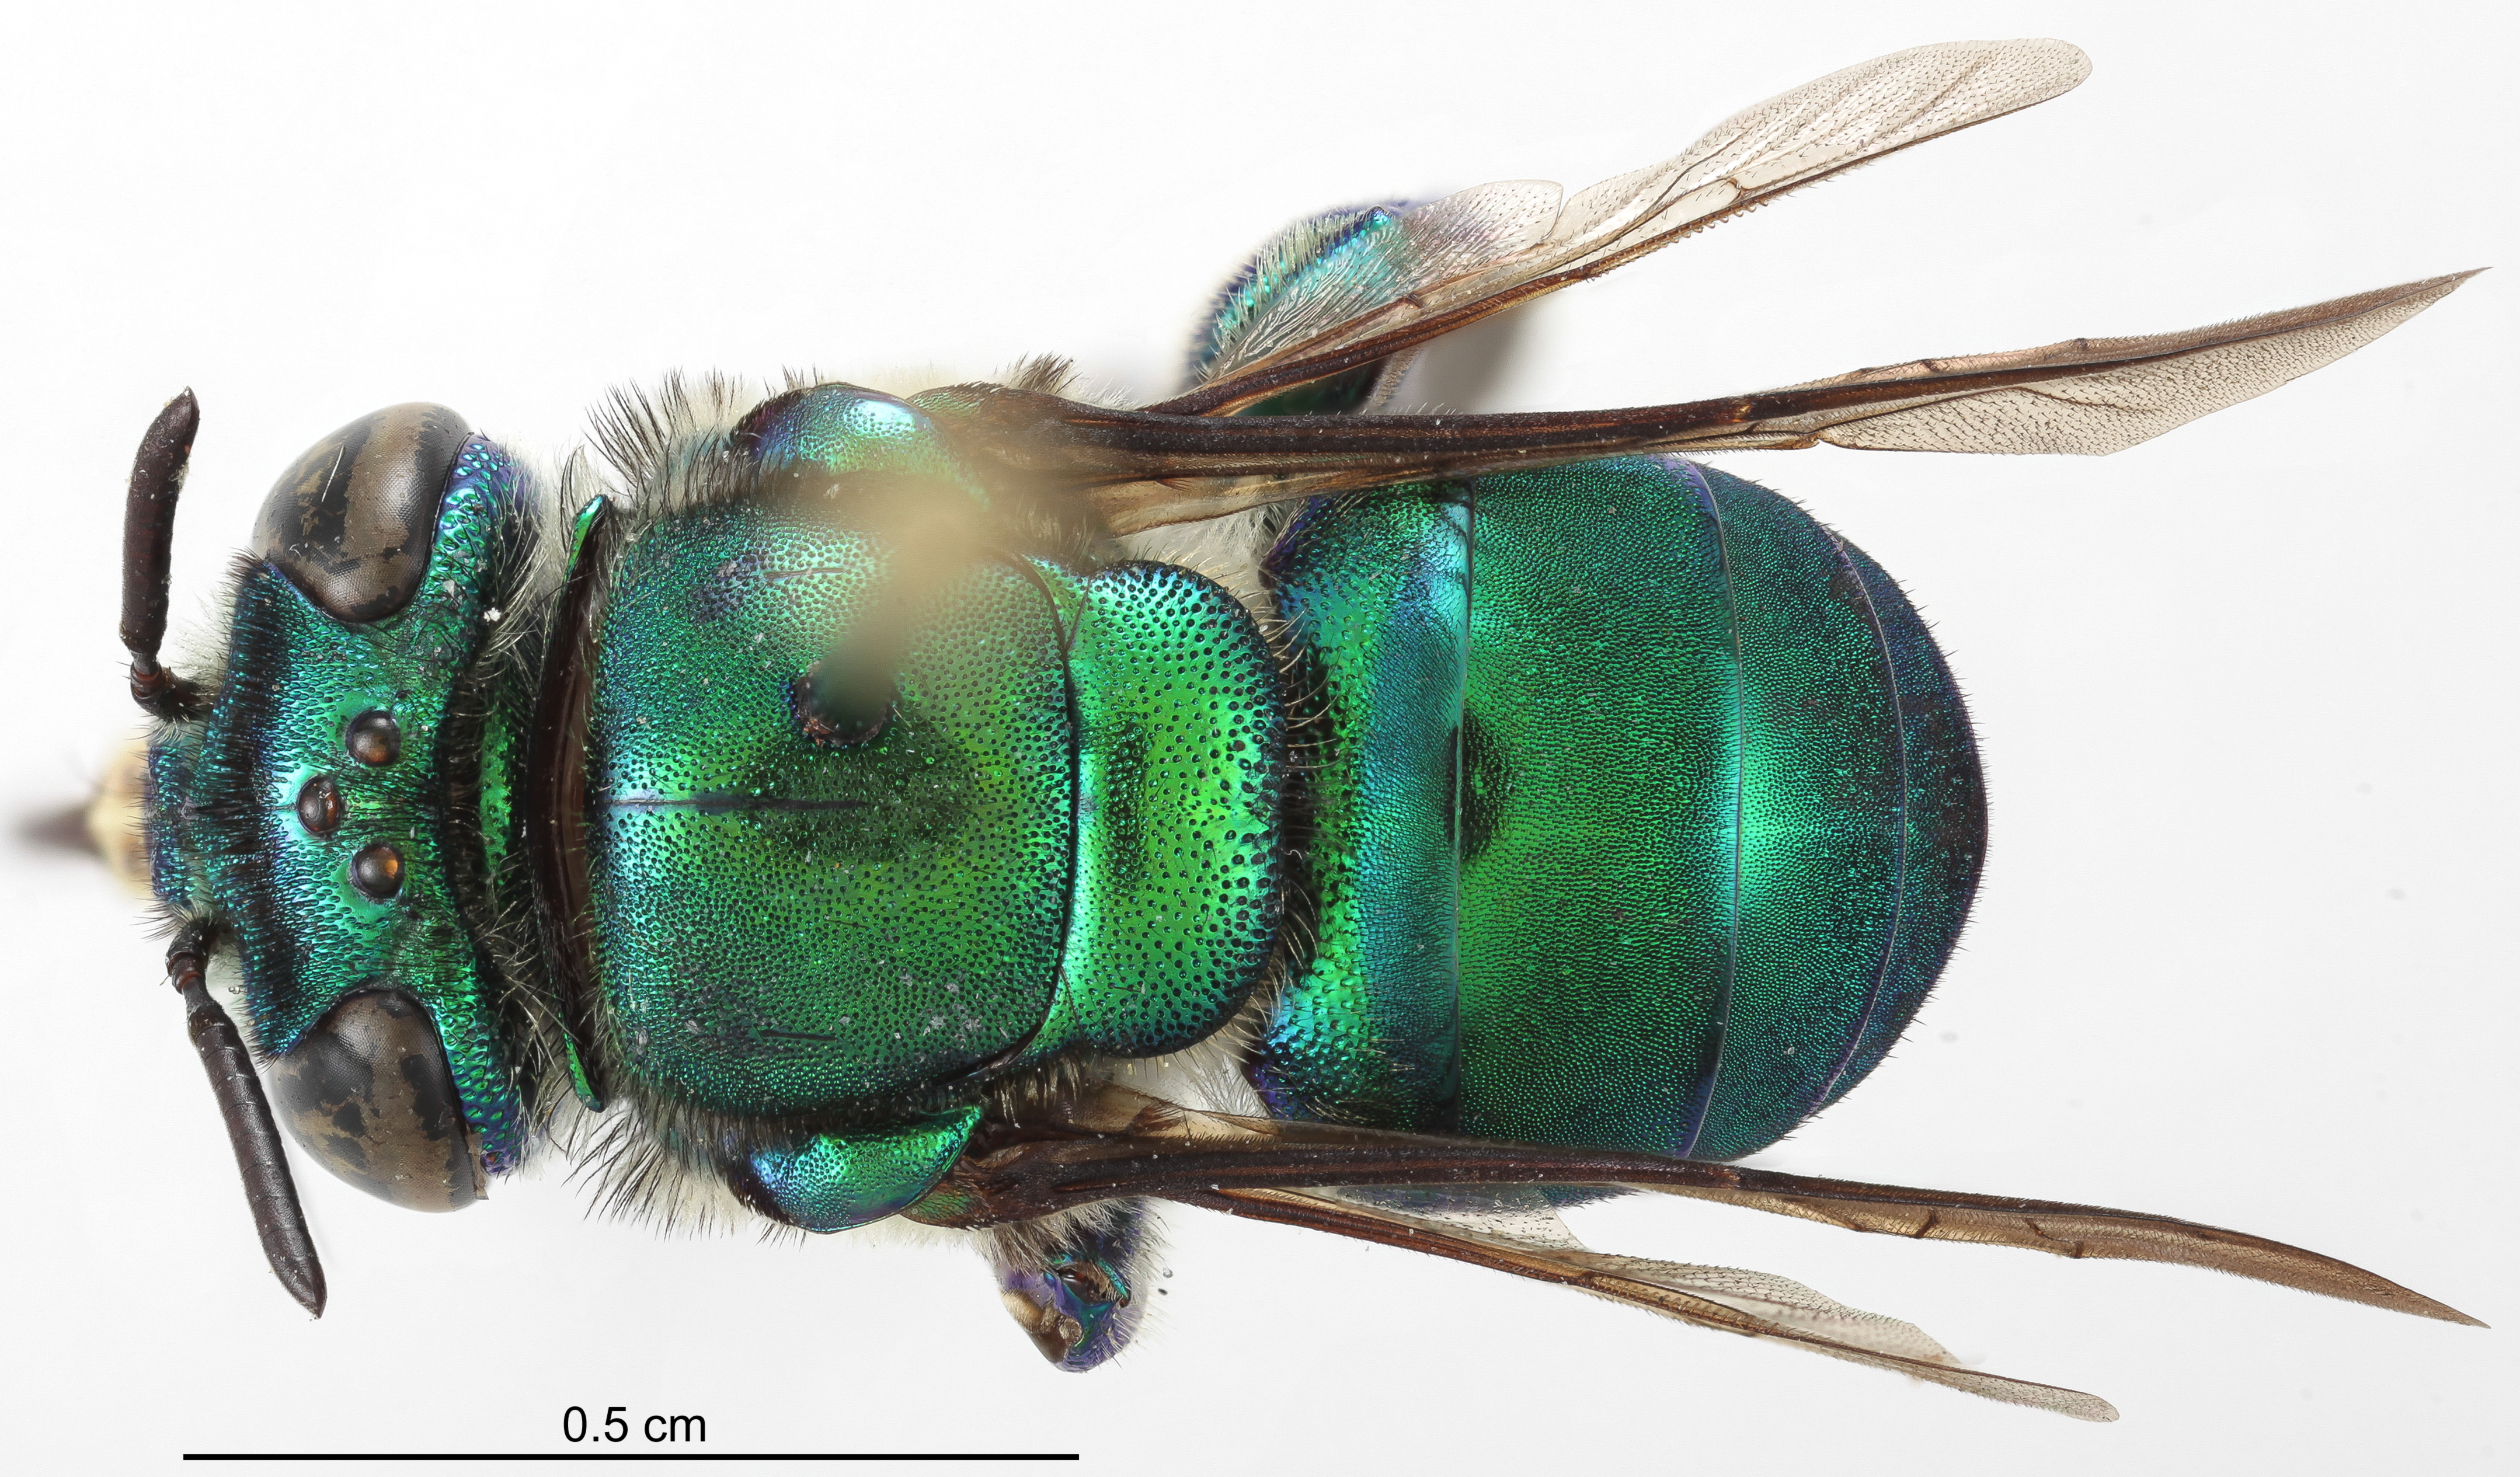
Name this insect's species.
Euglossa gaianii
